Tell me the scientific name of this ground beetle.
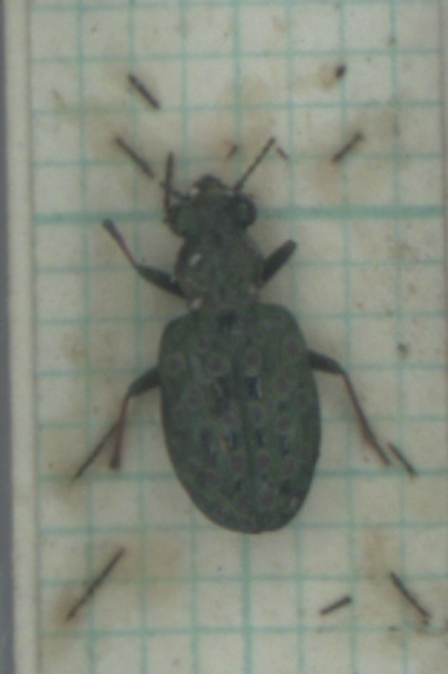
Elaphrus riparius
